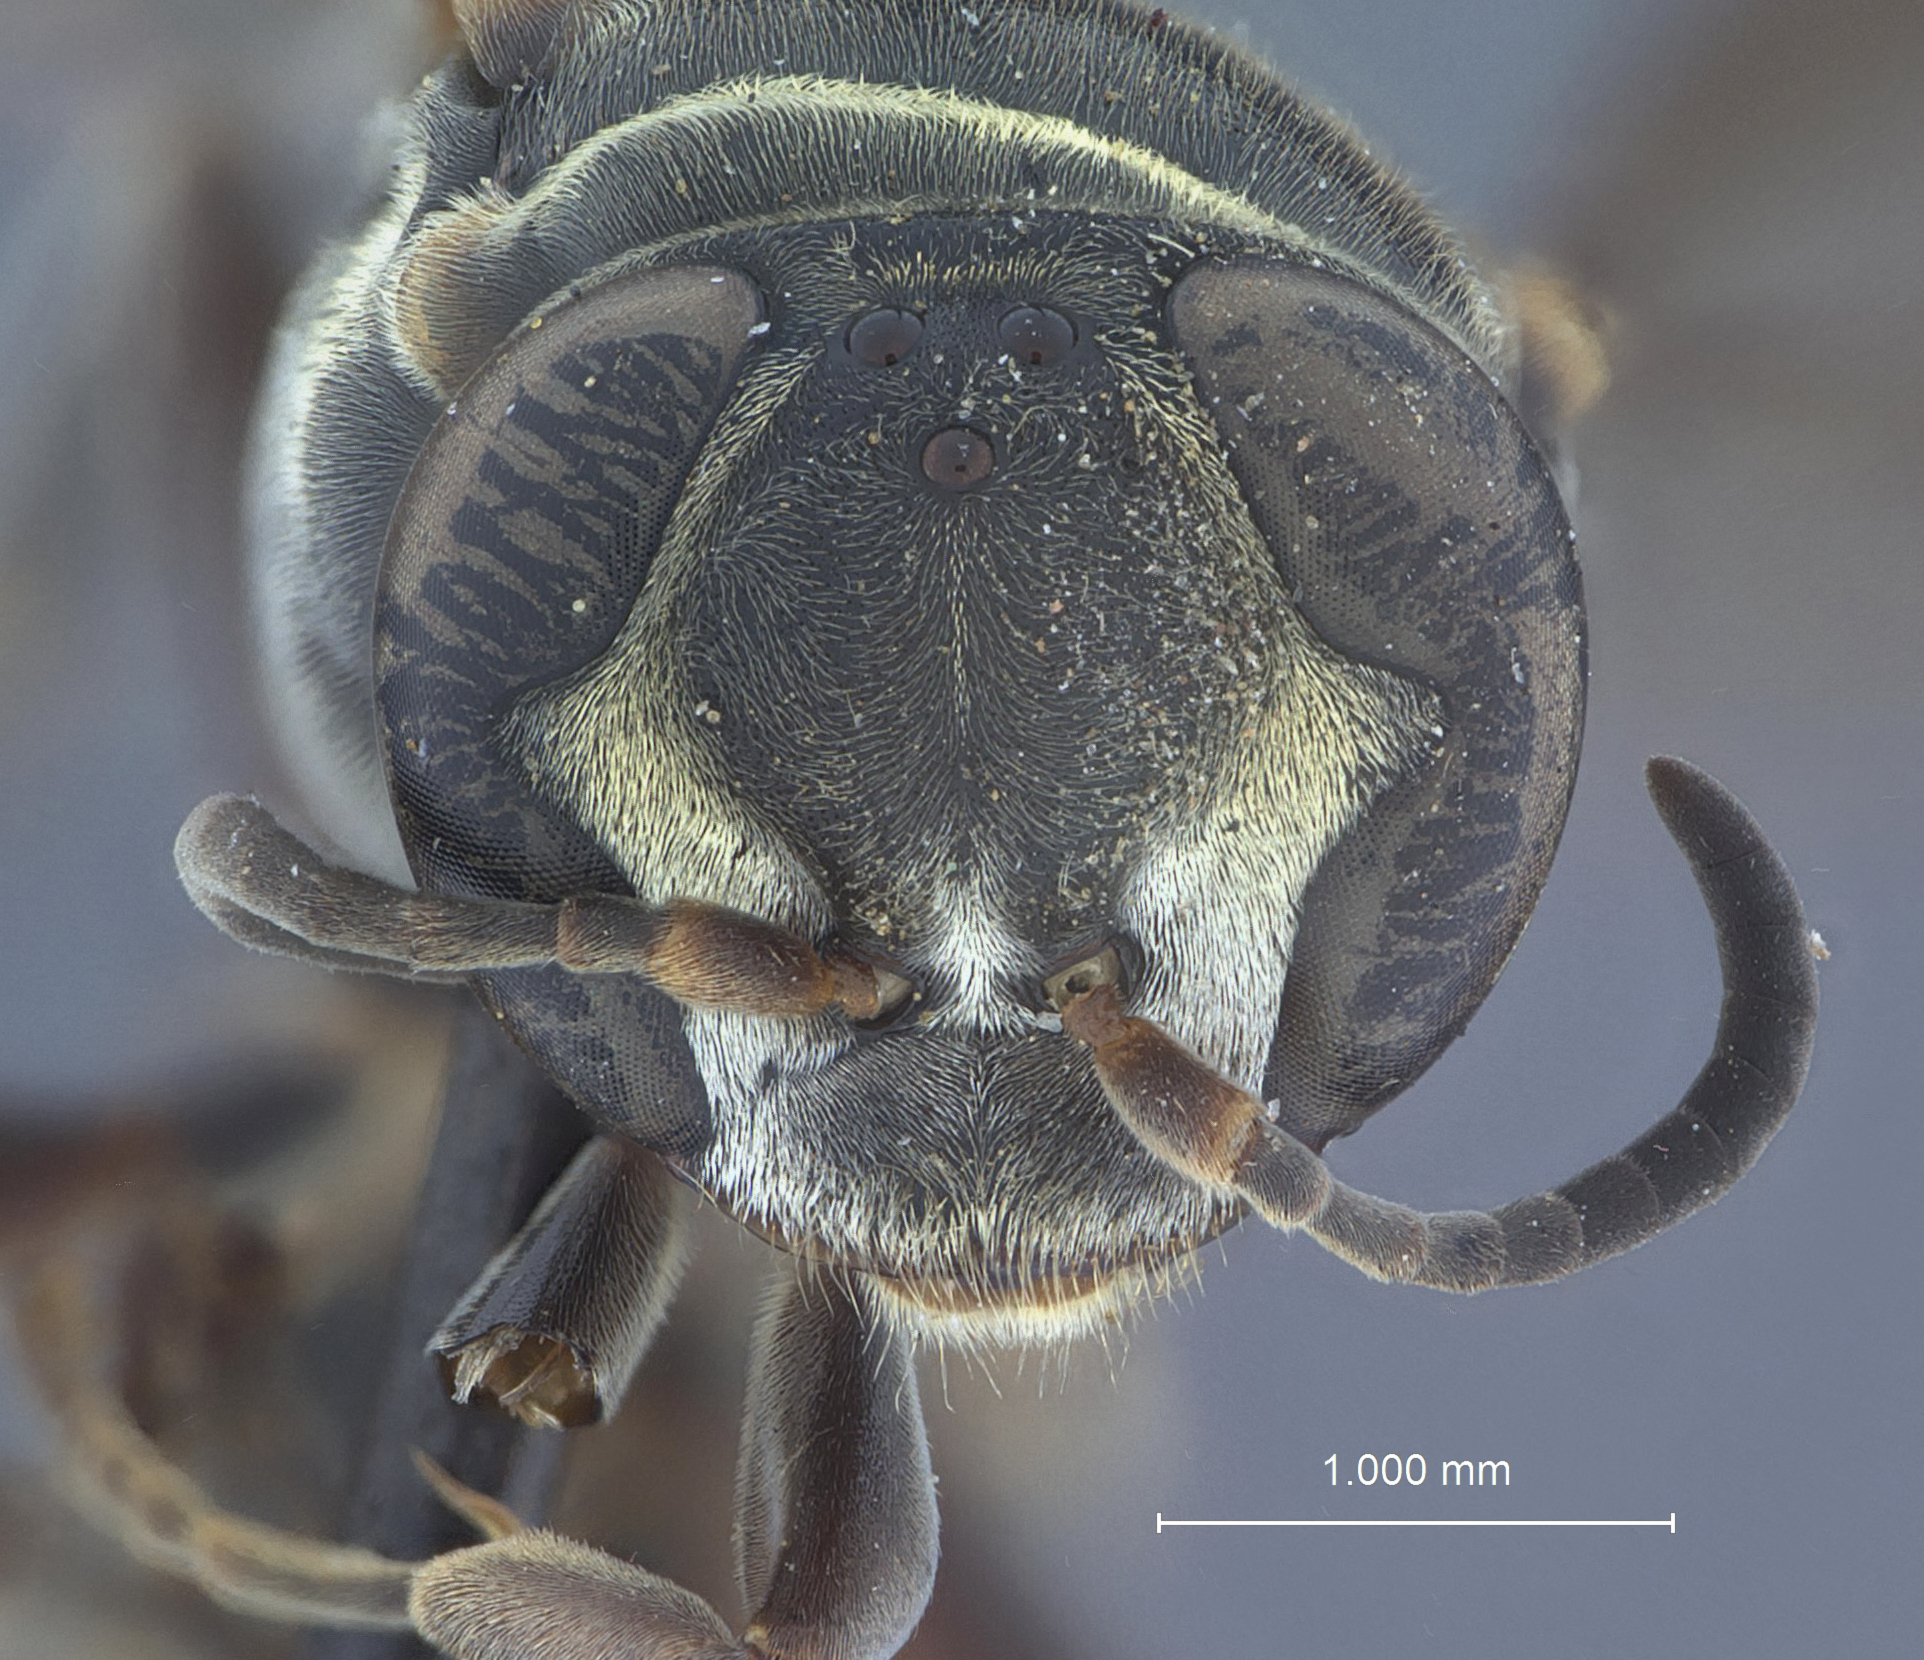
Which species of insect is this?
Pison chrysops
